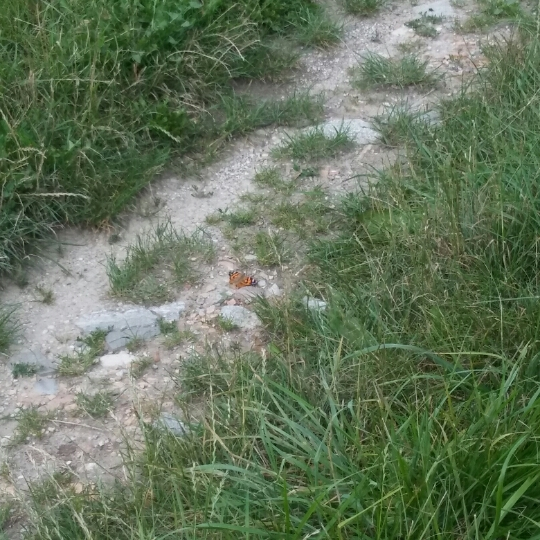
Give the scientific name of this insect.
Vanessa cardui
